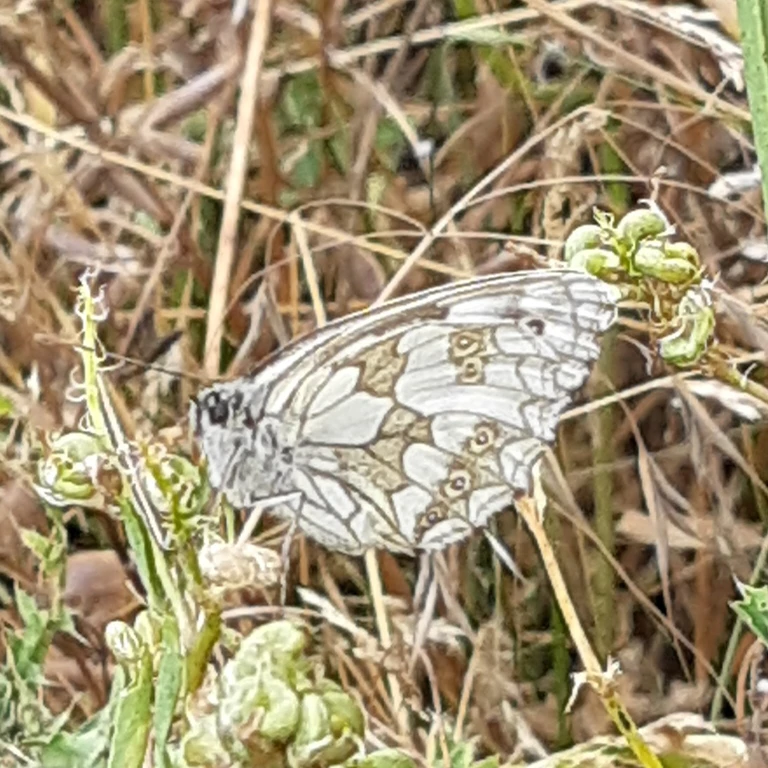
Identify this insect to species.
Melanargia galathea
